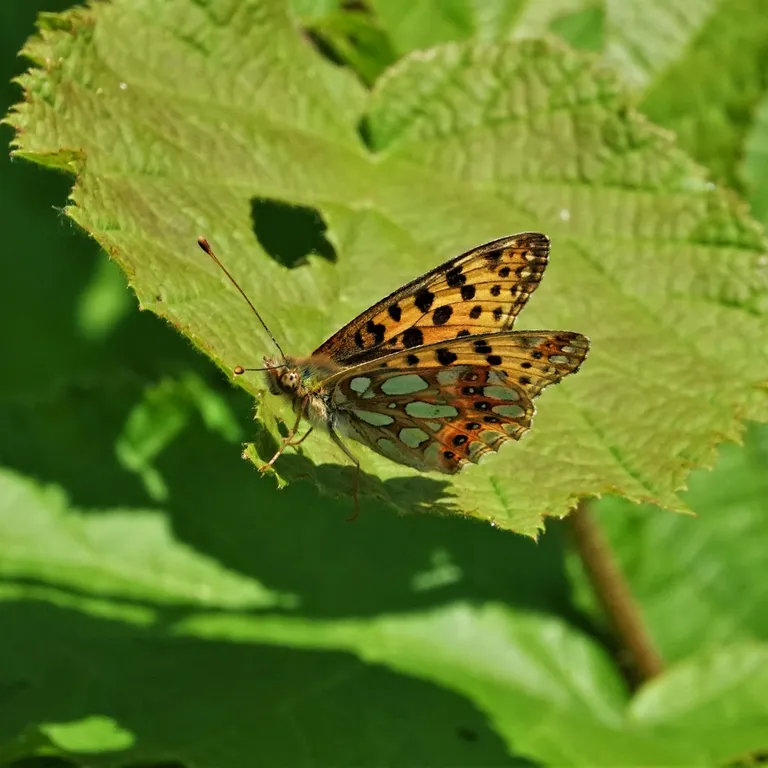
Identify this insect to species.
Issoria lathonia
